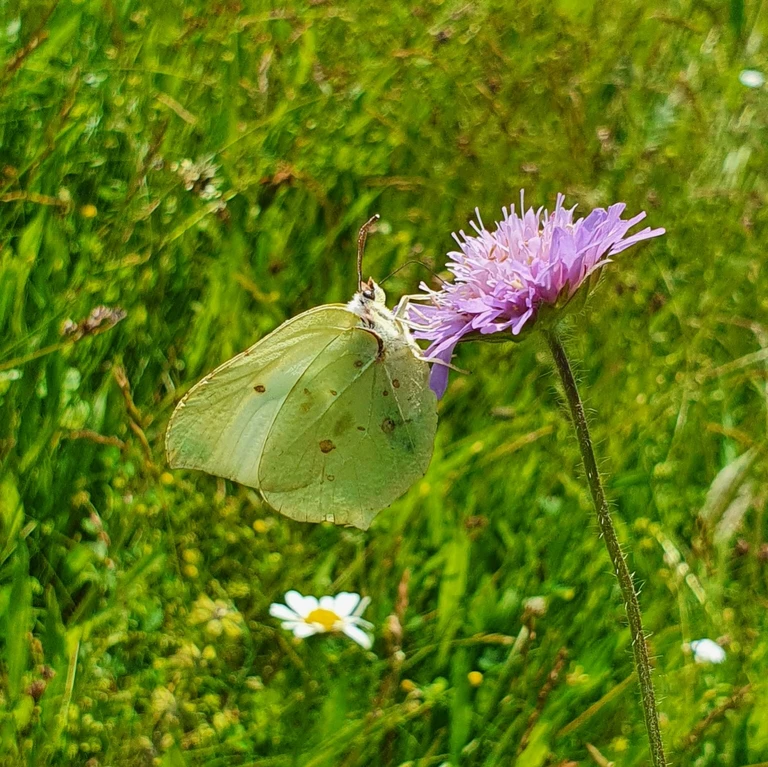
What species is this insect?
Gonepteryx rhamni
